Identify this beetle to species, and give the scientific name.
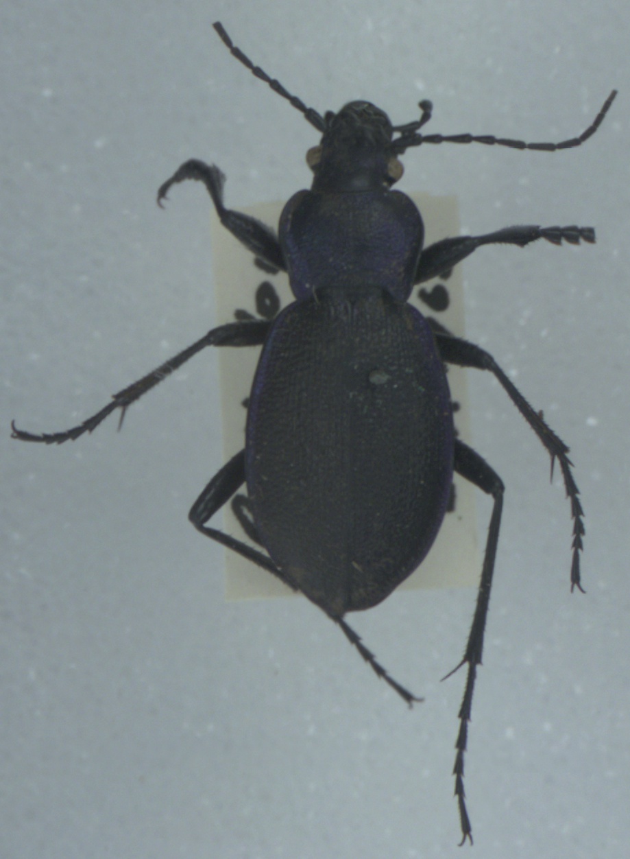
Carabus problematicus
